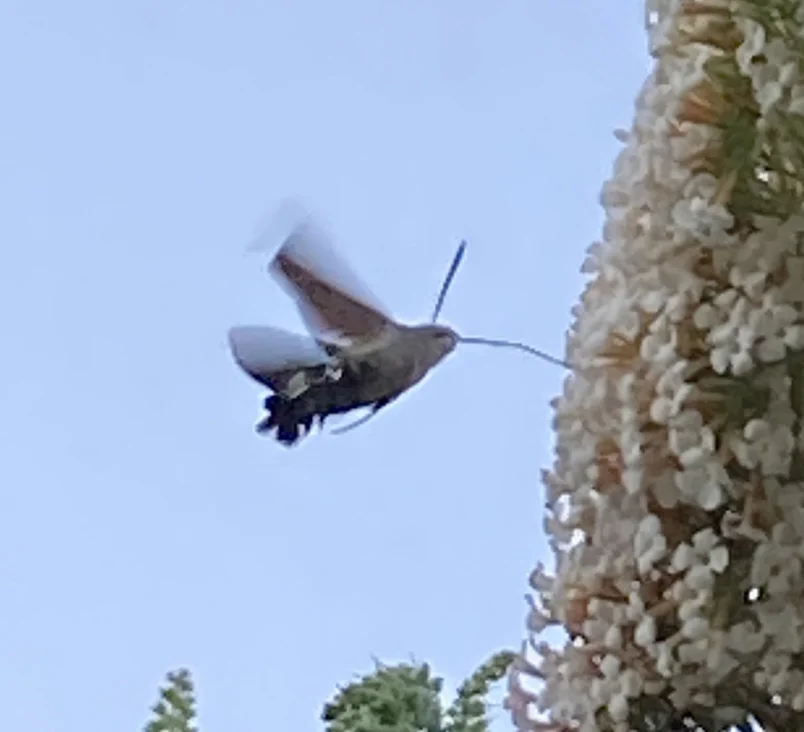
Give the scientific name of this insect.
Macroglossum stellatarum
